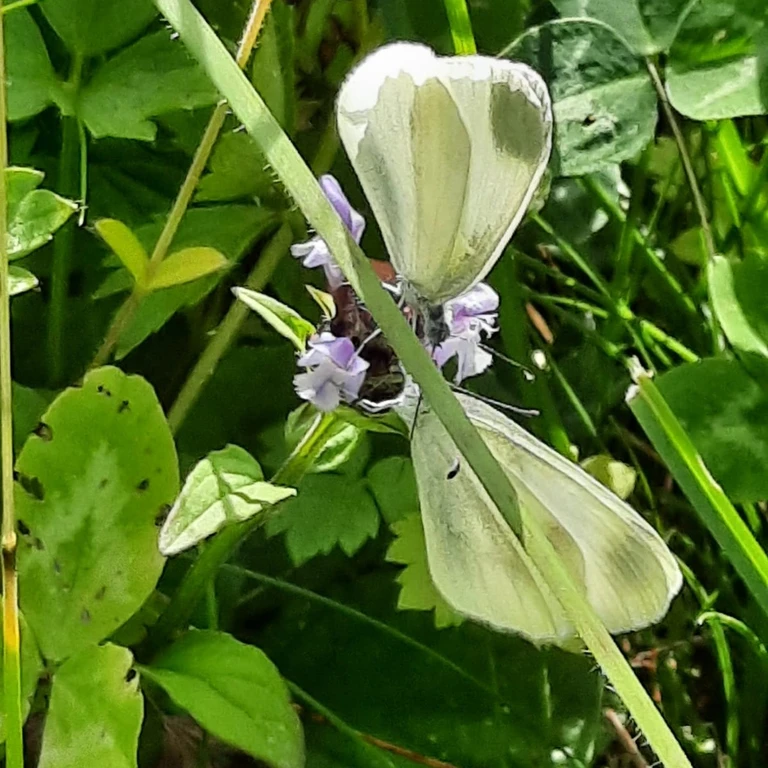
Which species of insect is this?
Leptidea sinapis/juvernica
